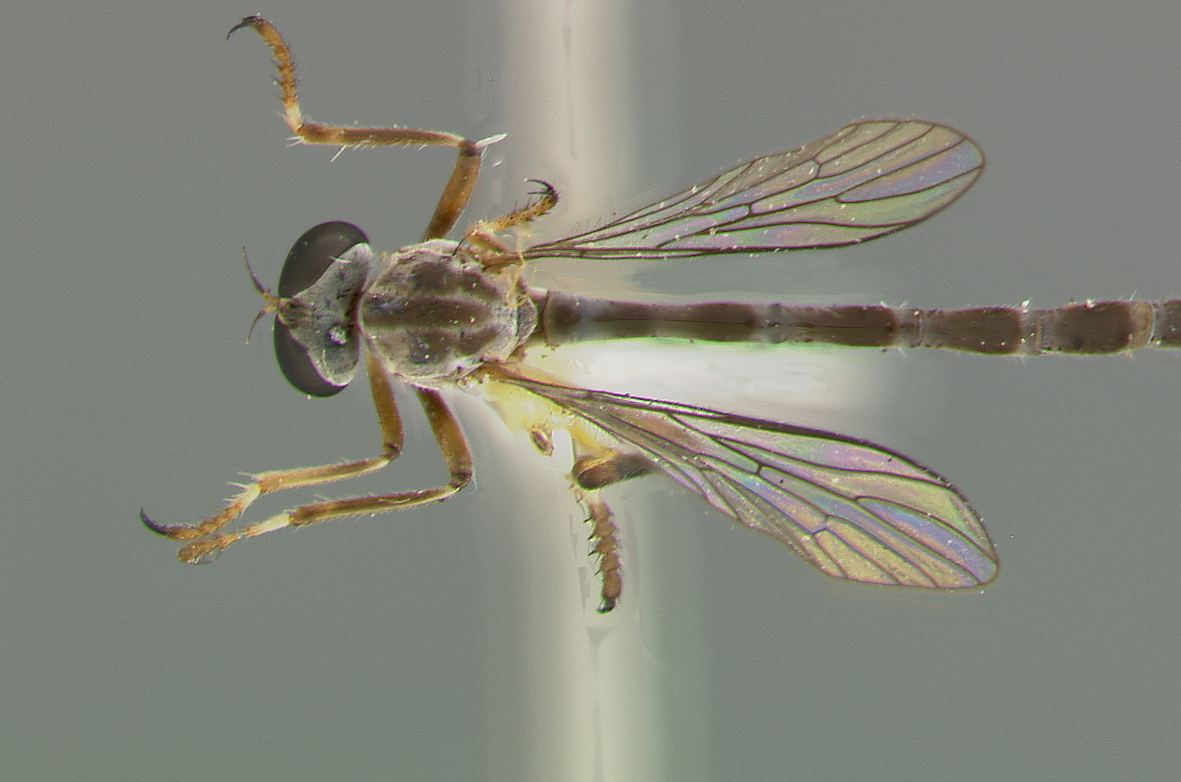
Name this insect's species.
Beameromyia graminicola
